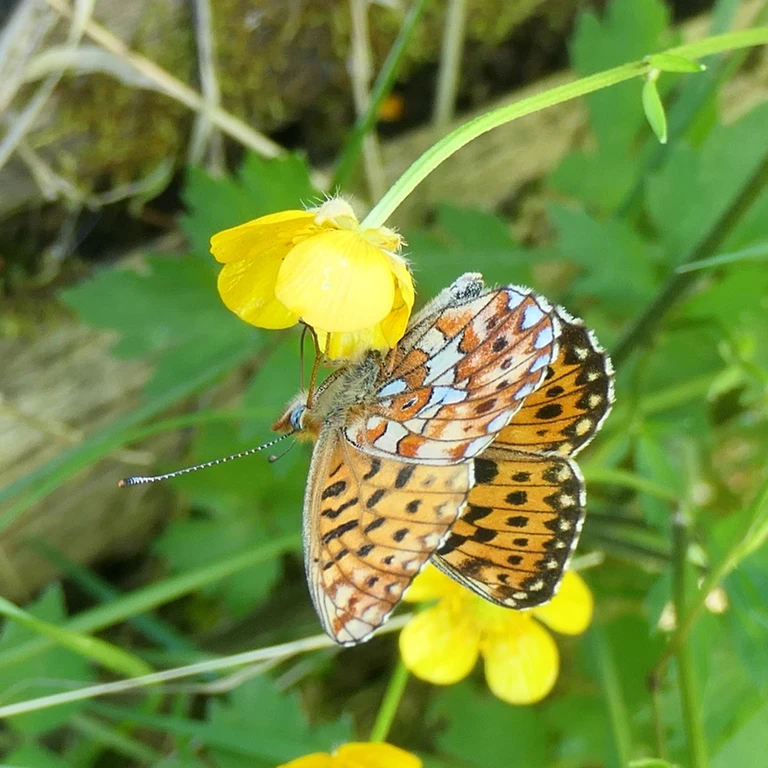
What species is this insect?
Boloria euphrosyne (also Clossiana euphrosyne)
